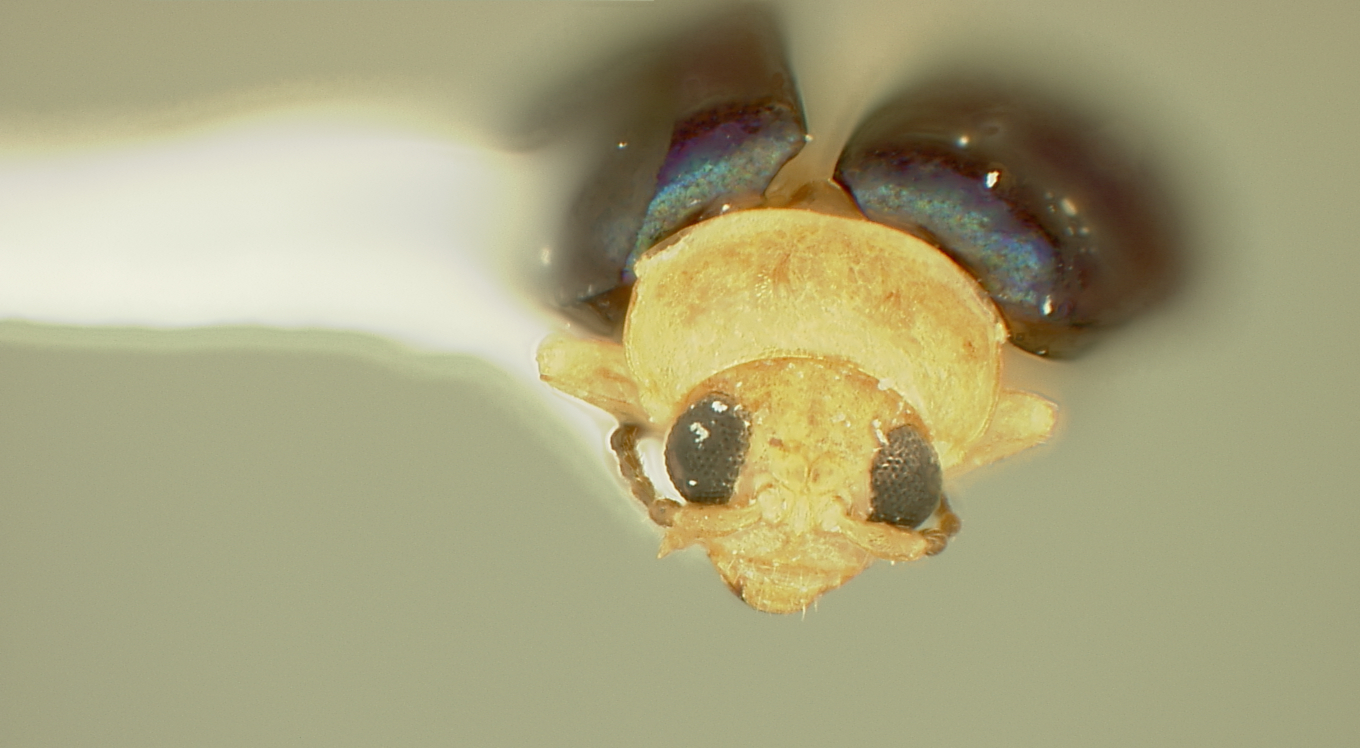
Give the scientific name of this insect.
Homoschema xanthocyaneum
